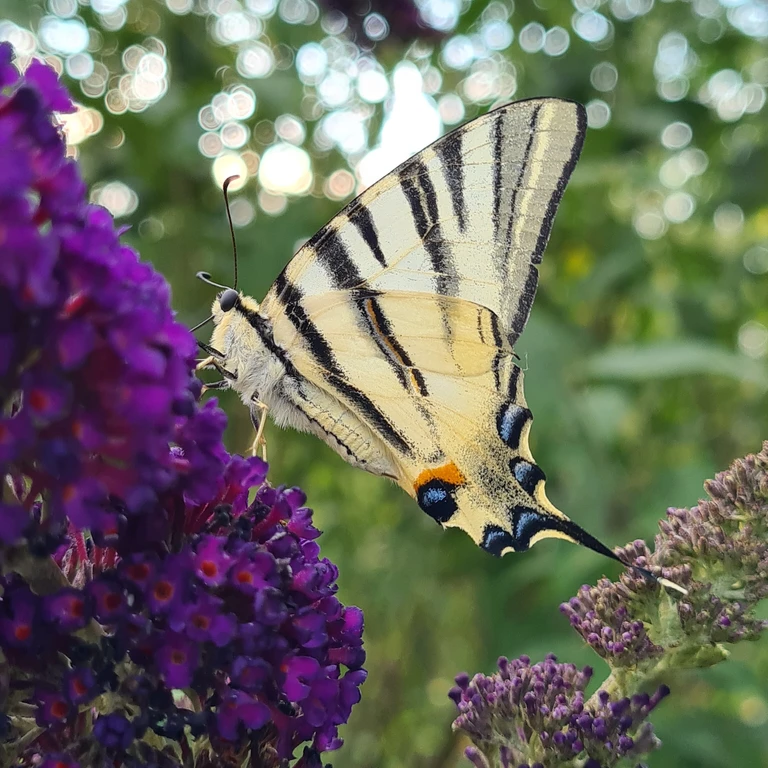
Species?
Iphiclides podalirius
